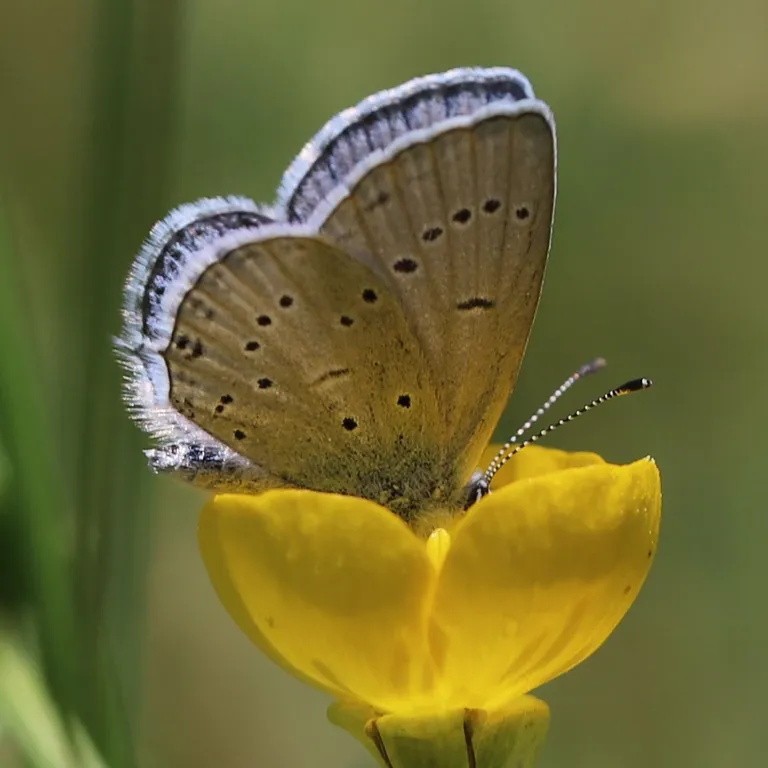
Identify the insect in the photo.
Cupido decolorata (also Elkalyce decolorata)
